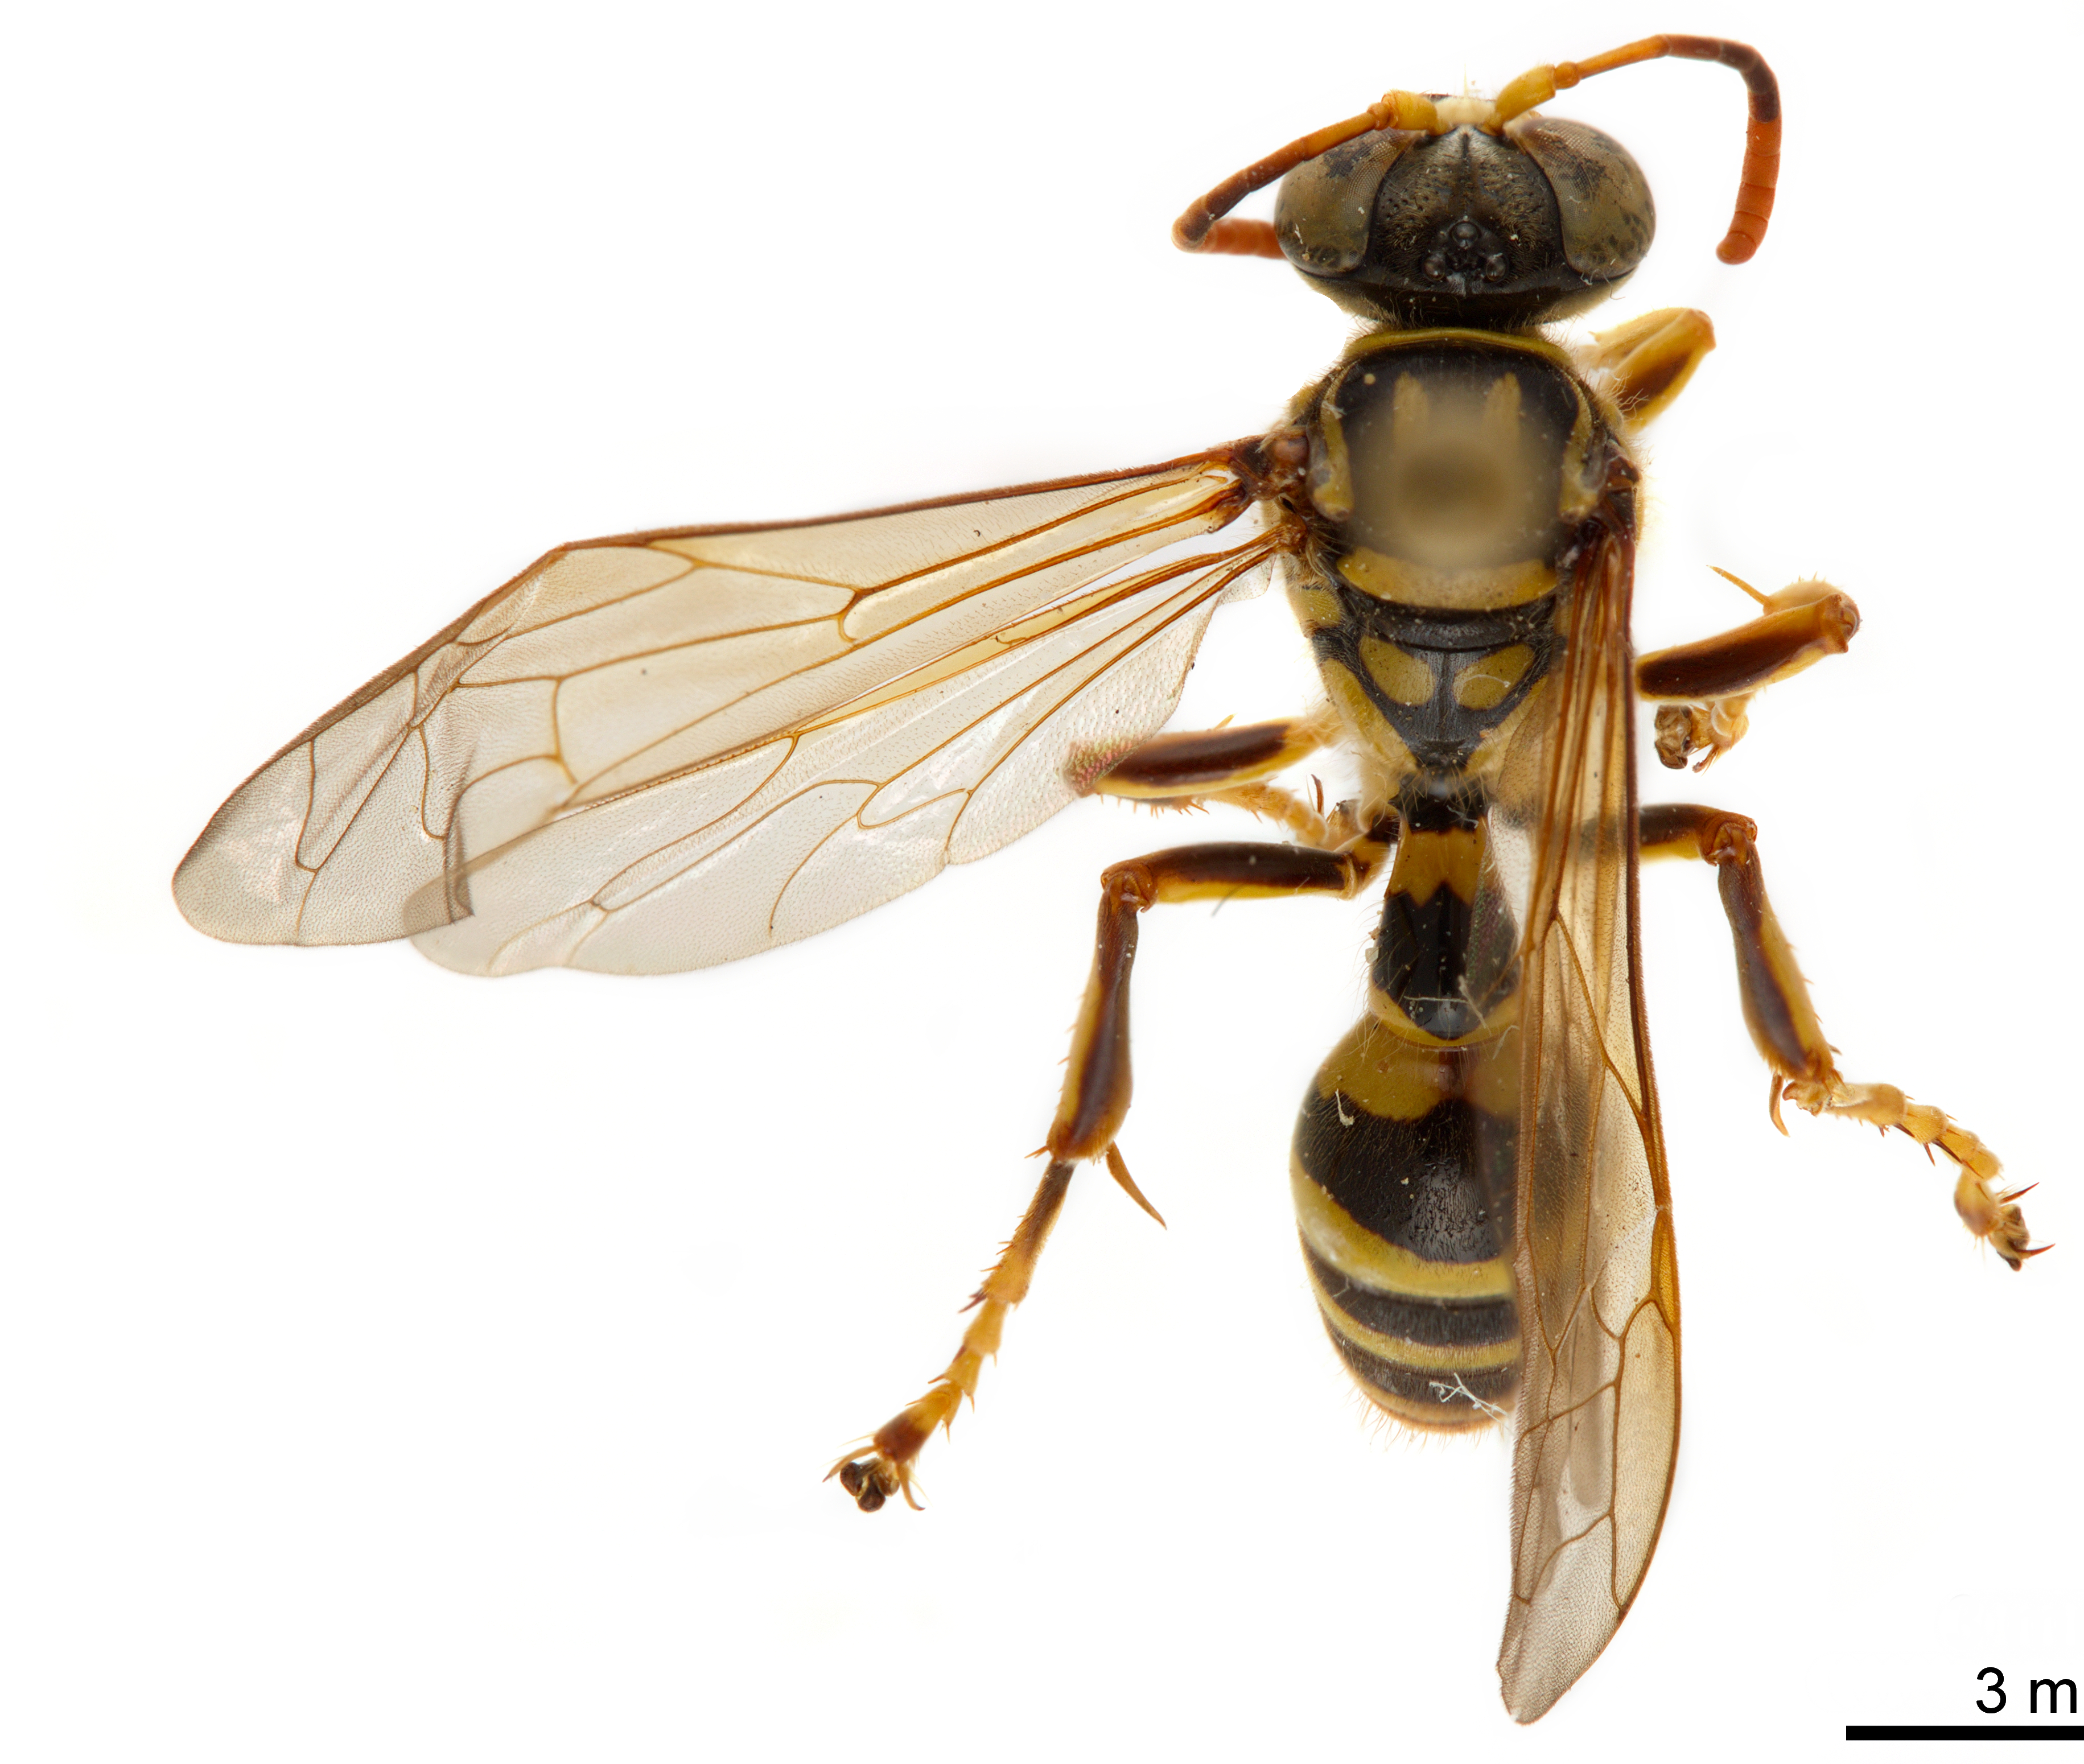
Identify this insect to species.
Megistommum splendidum
